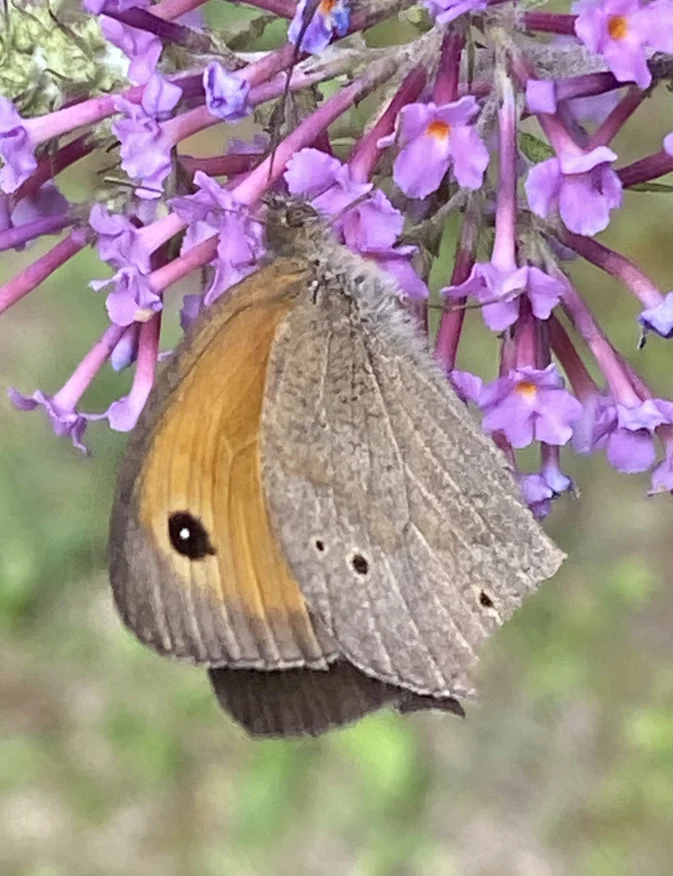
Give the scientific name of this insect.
Maniola jurtina
